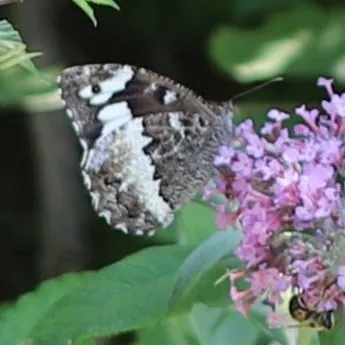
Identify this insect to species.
Brintesia circe
